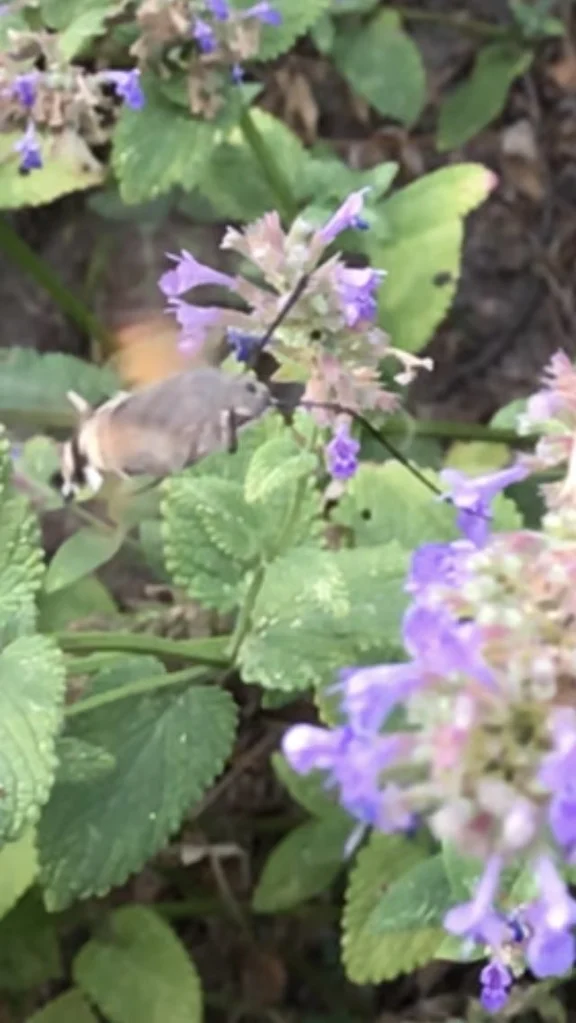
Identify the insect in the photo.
Macroglossum stellatarum
